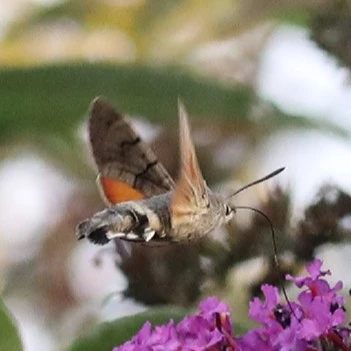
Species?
Macroglossum stellatarum
